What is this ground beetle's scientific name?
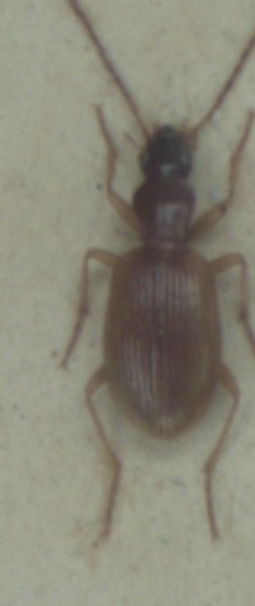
Oxypselaphus obscurus
